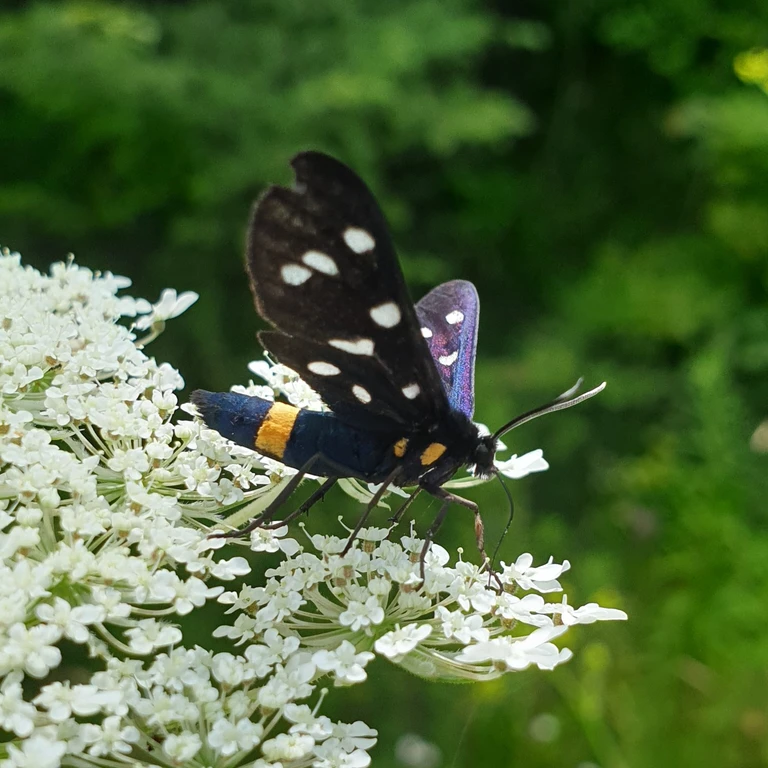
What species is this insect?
Amata phegea
